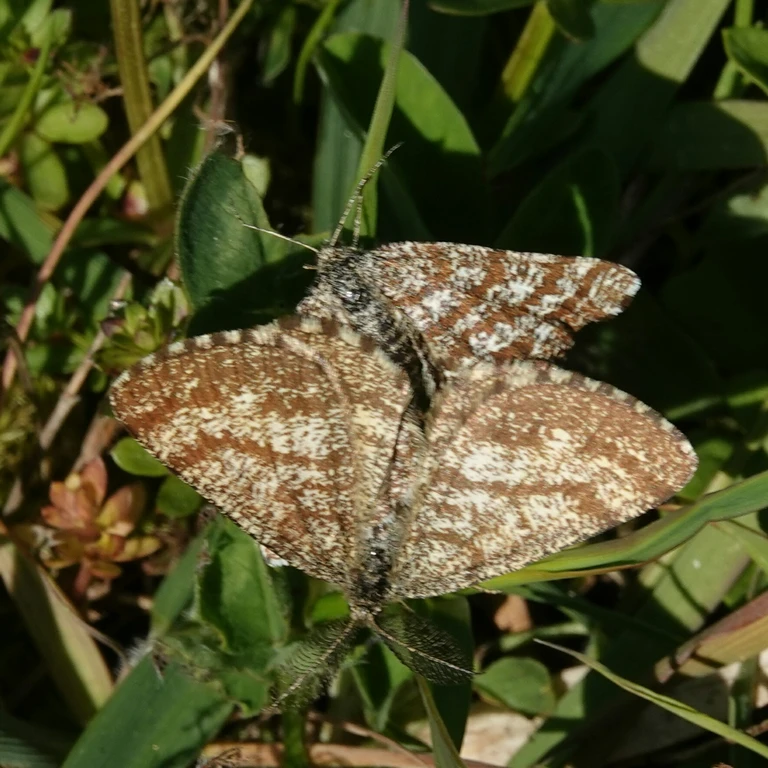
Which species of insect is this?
Ematurga atomaria
